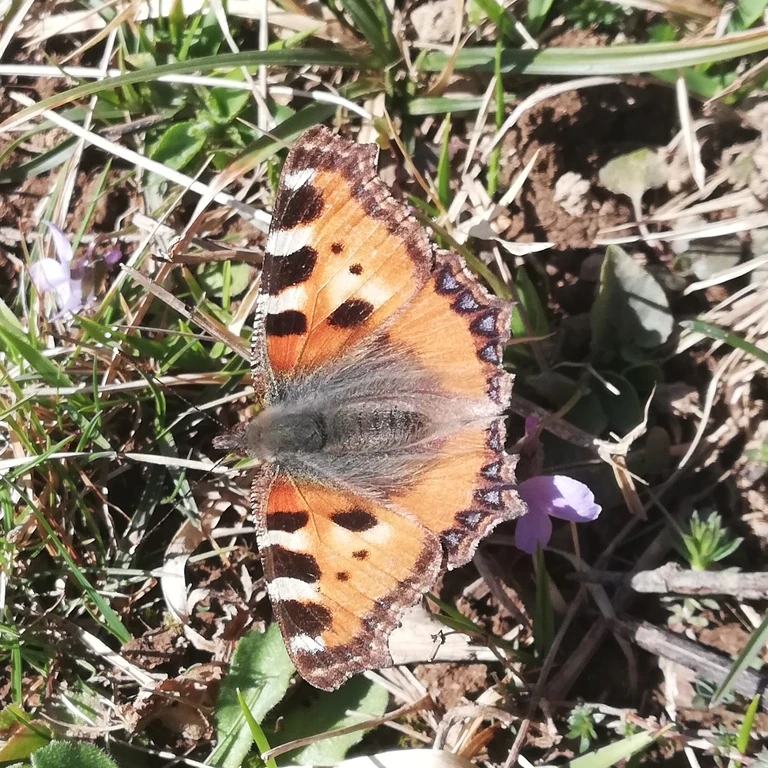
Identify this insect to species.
Aglais urticae
